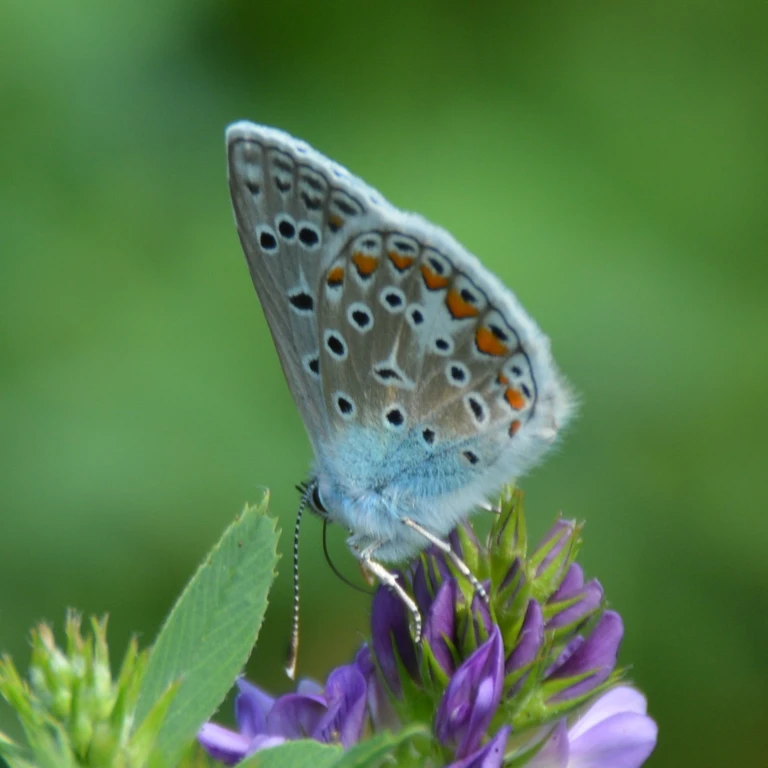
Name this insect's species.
Polyommatus icarus
